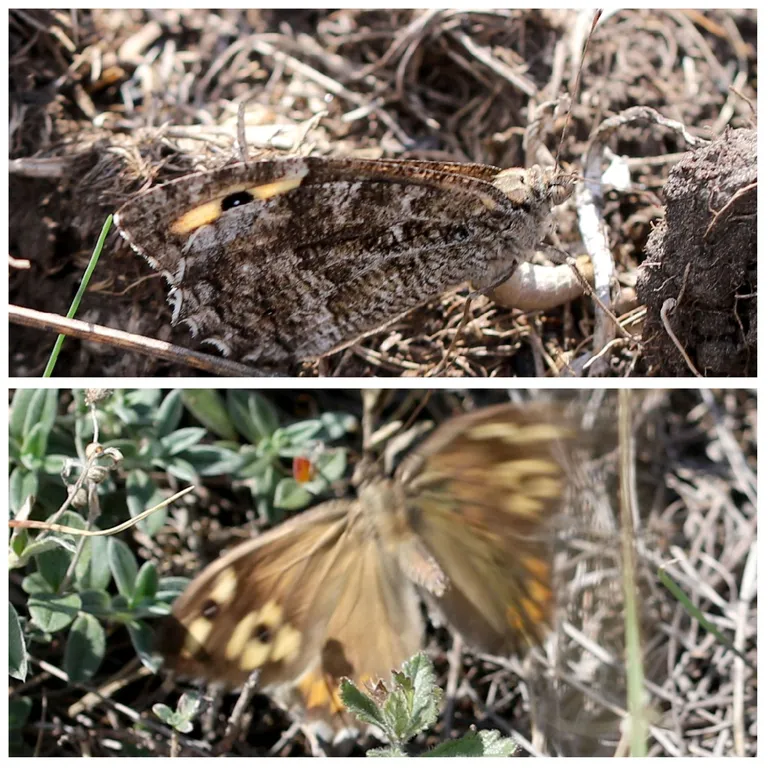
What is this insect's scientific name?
Hipparchia semele
